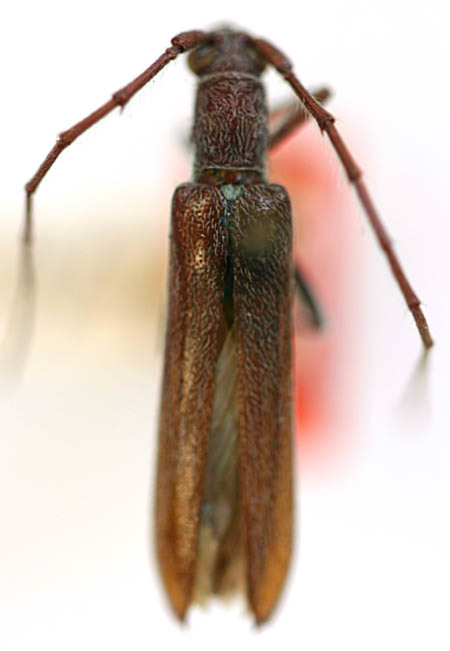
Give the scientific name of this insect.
Aneflomorpha unispinosa
